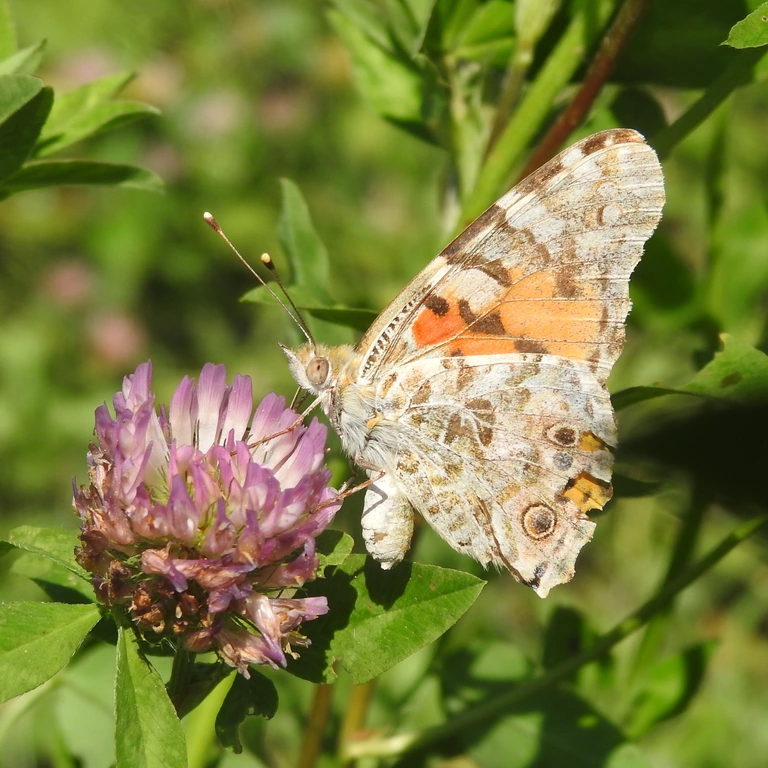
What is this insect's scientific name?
Vanessa cardui
